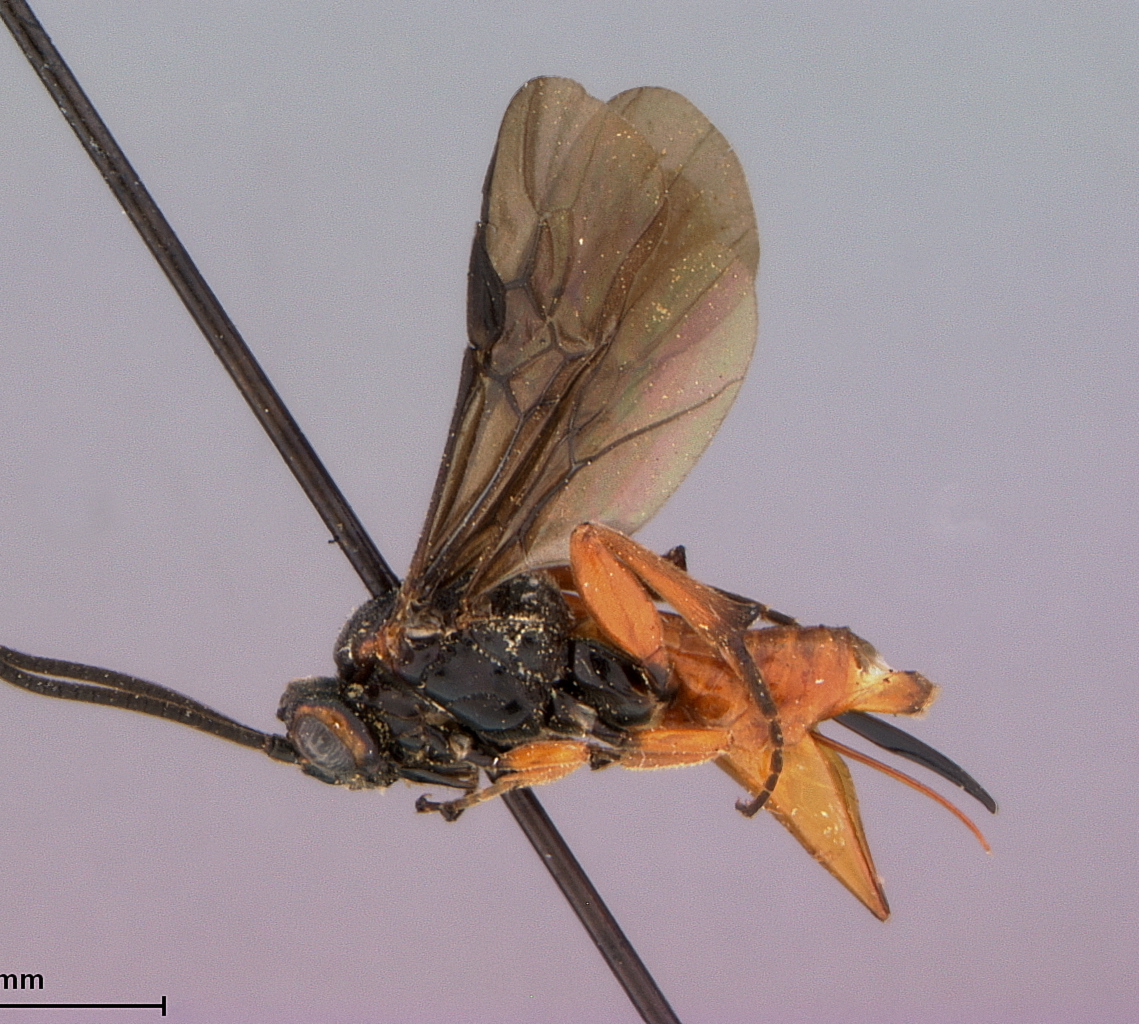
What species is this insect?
Cardiochiles texensis
